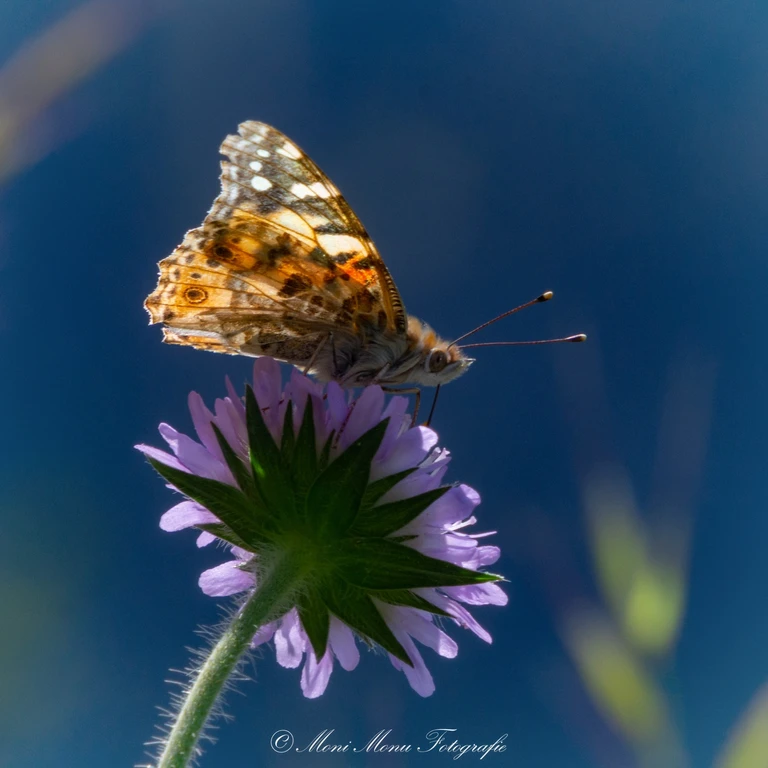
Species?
Vanessa cardui
